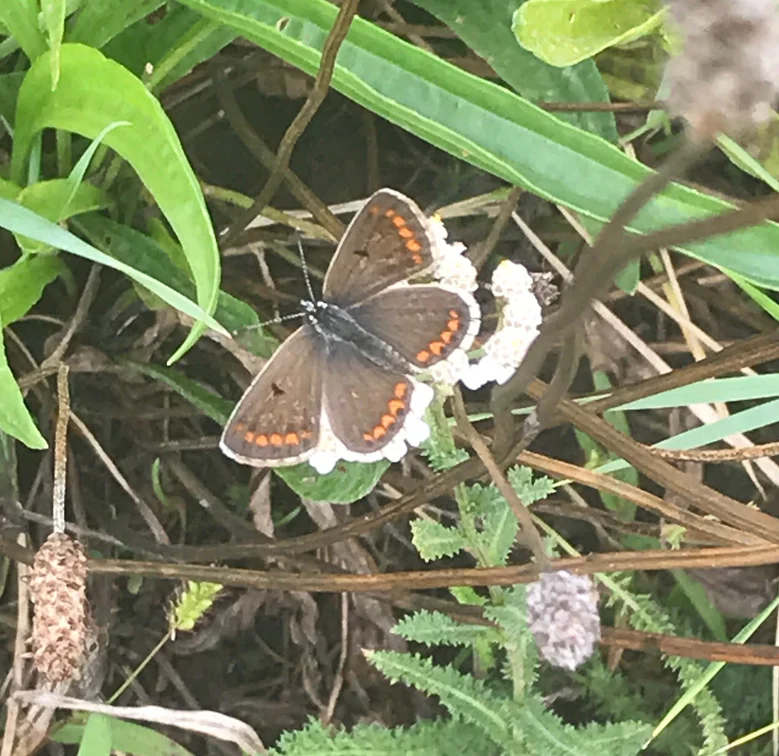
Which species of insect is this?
Aricia agestis/artaxerxes
